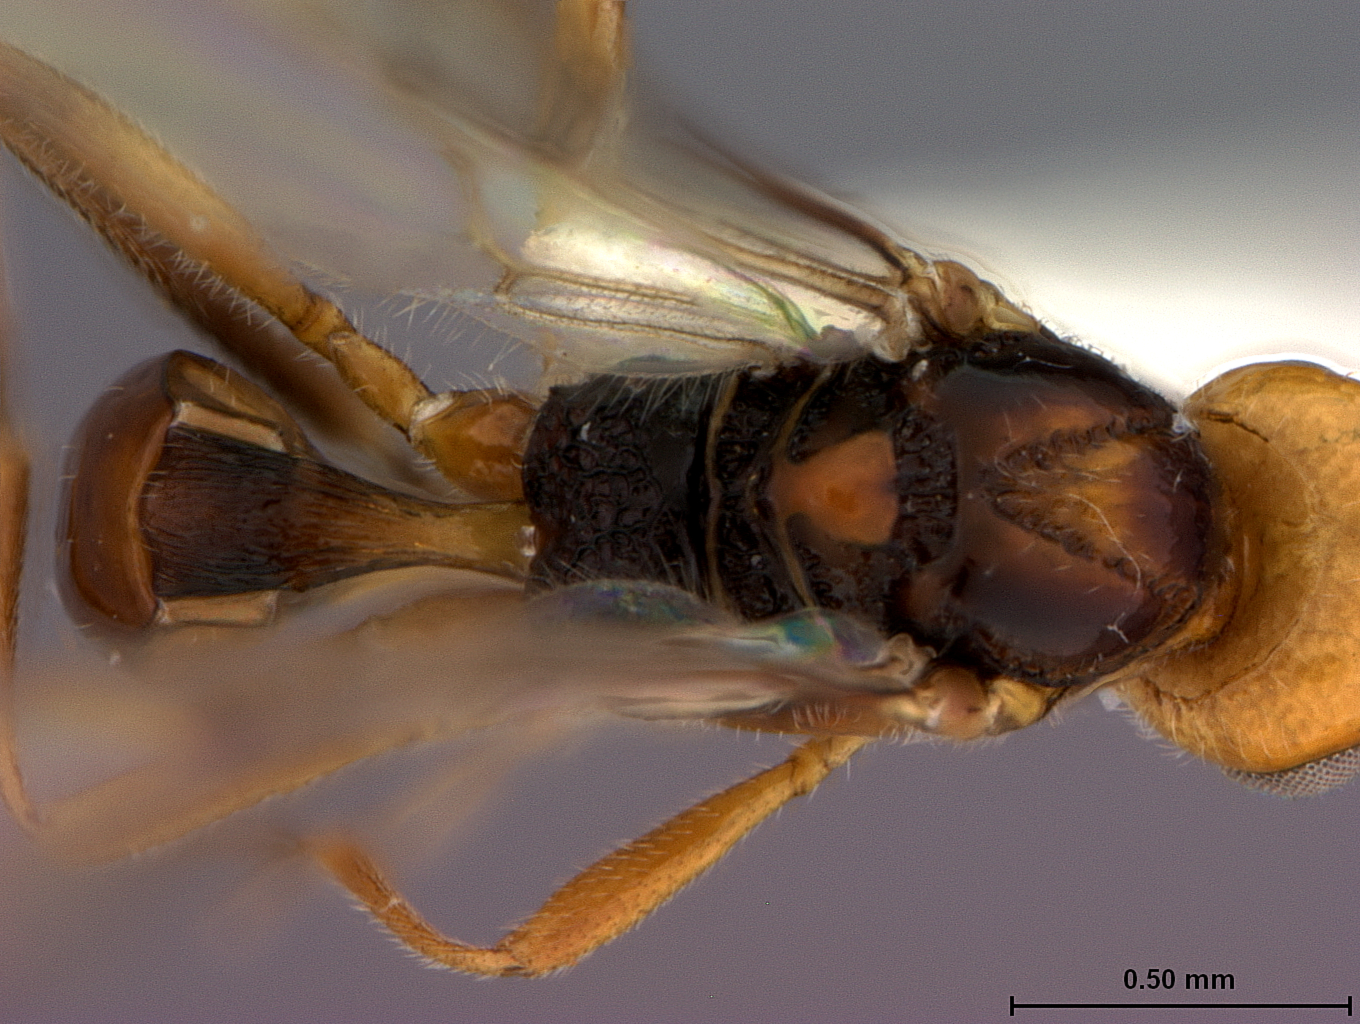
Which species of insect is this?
Microctonus berryi
